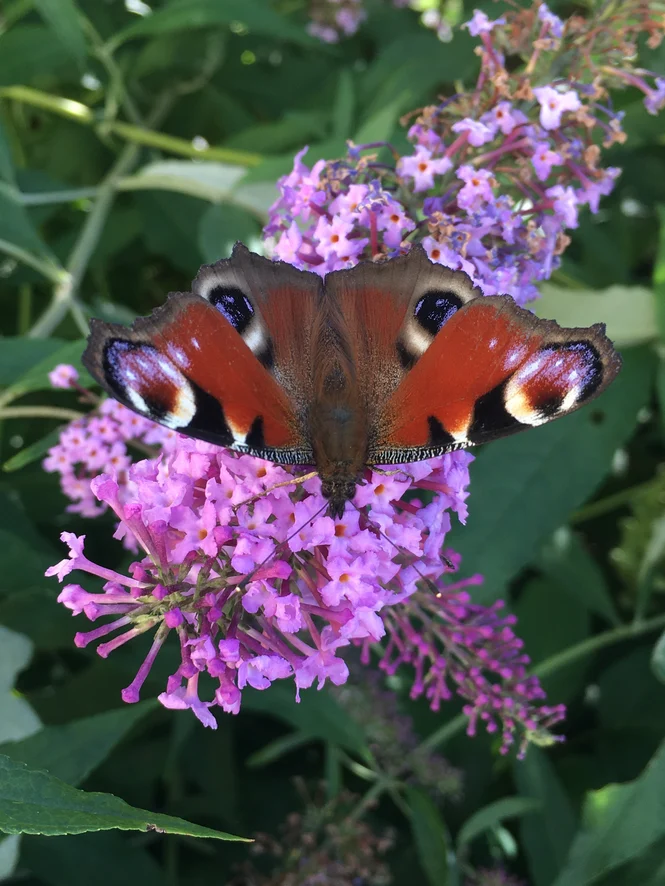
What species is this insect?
Aglais io
